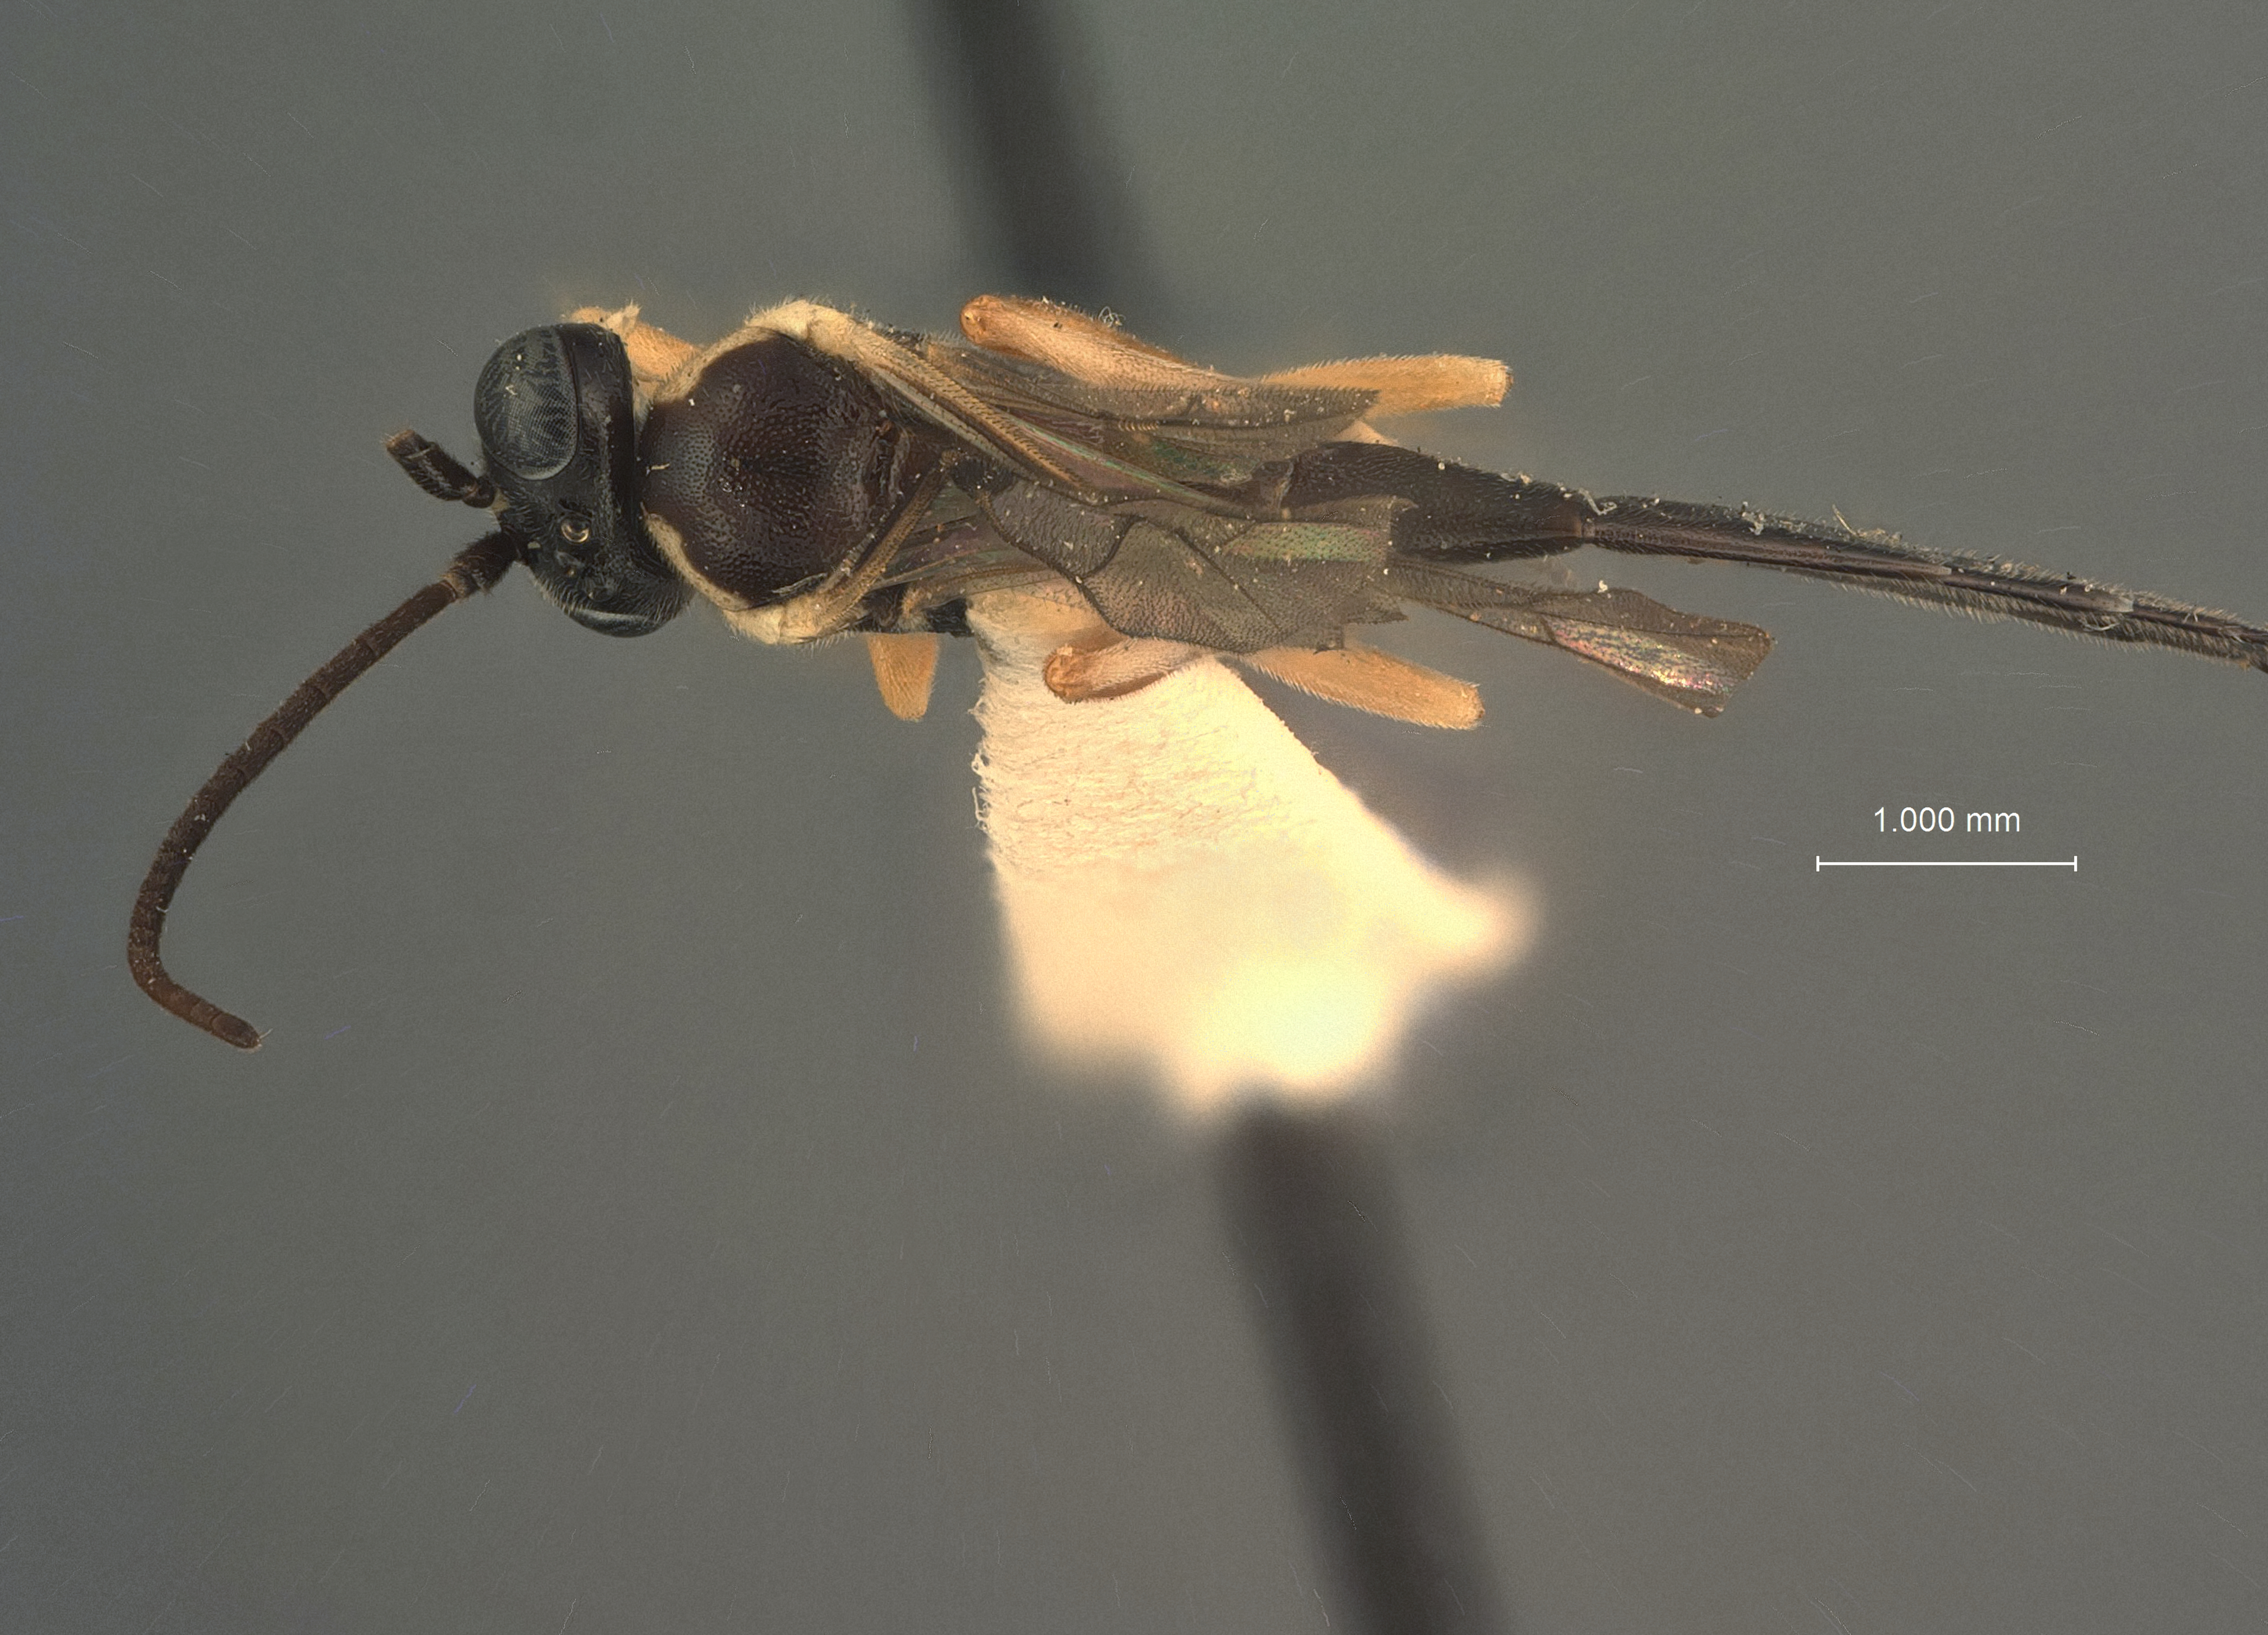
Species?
Phthorima extensor
